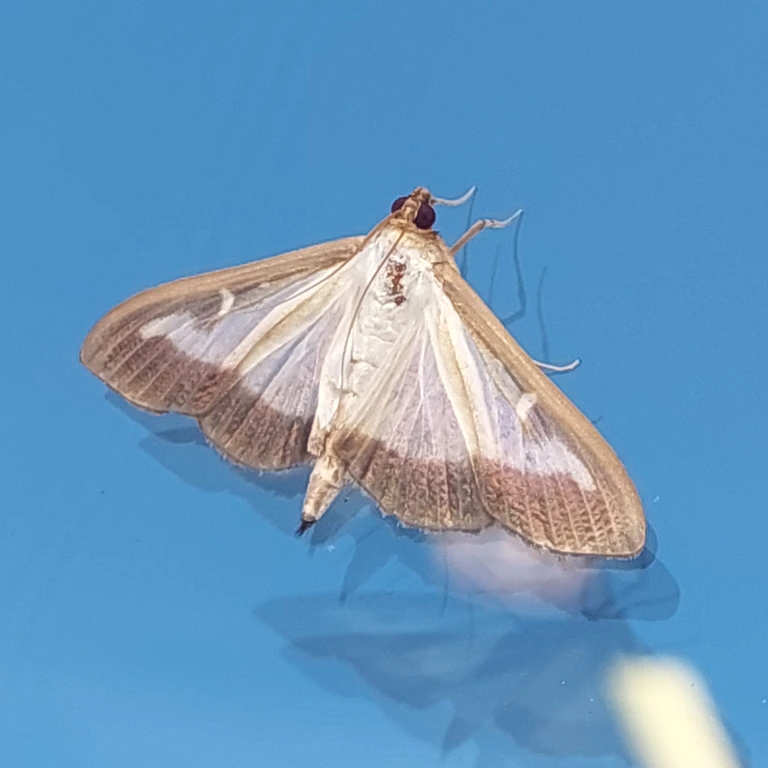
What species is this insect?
Cydalima perspectalis
